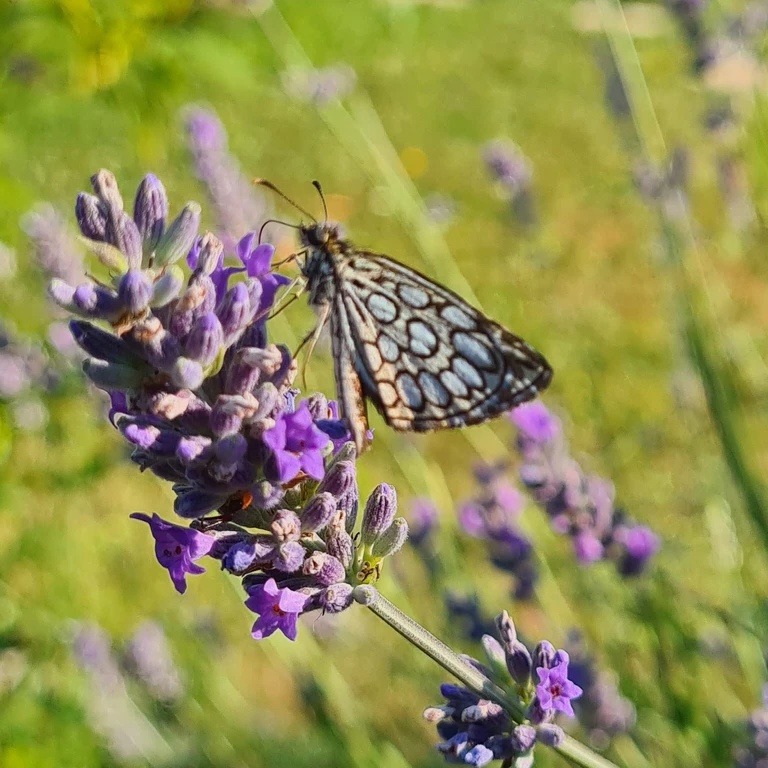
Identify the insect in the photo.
Heteropterus morpheus
